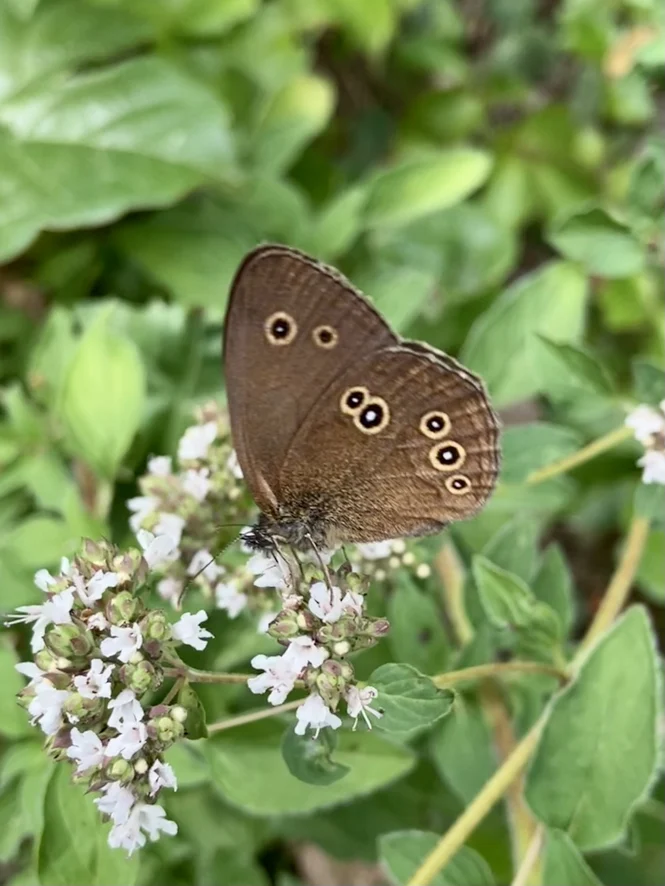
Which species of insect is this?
Aphantopus hyperantus
